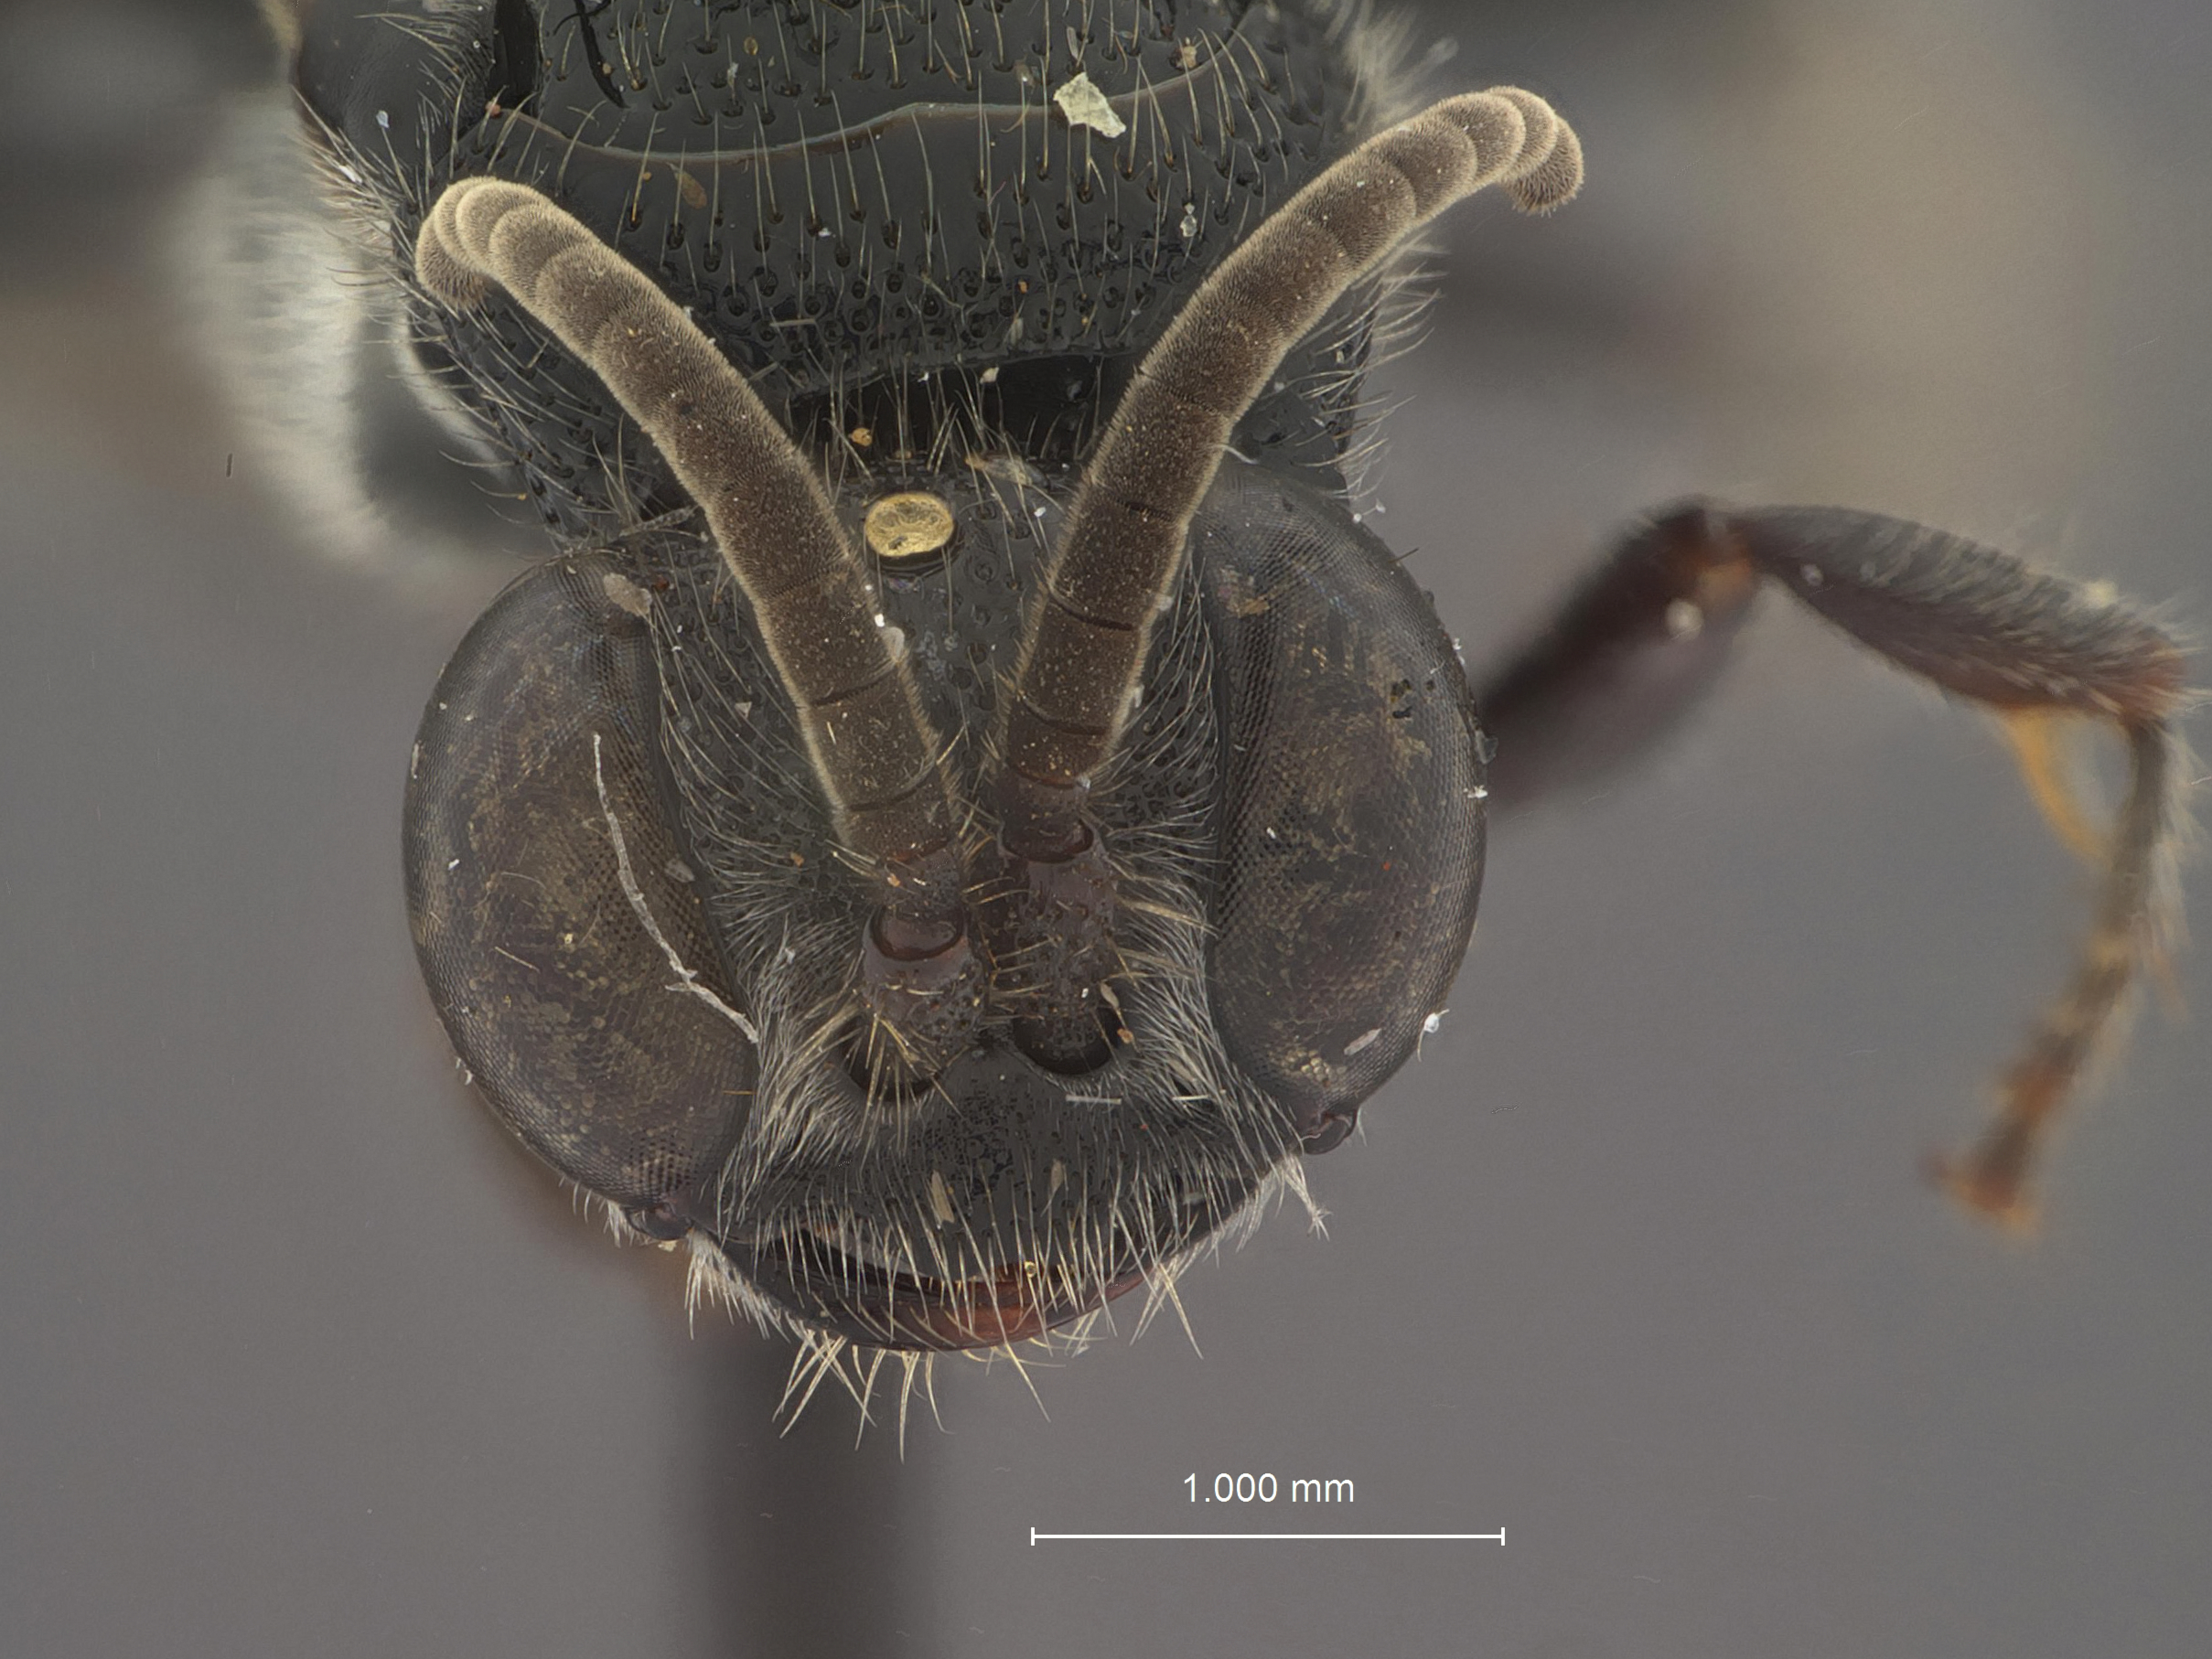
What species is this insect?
Tiphia mallochi
